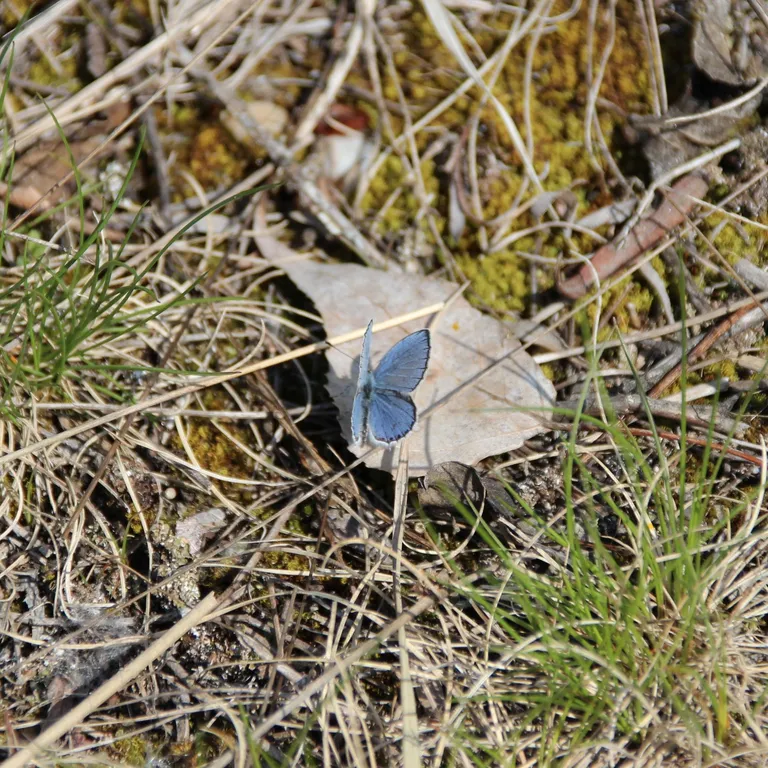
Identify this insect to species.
Cupido argiades (also Elkalyce argiades)
